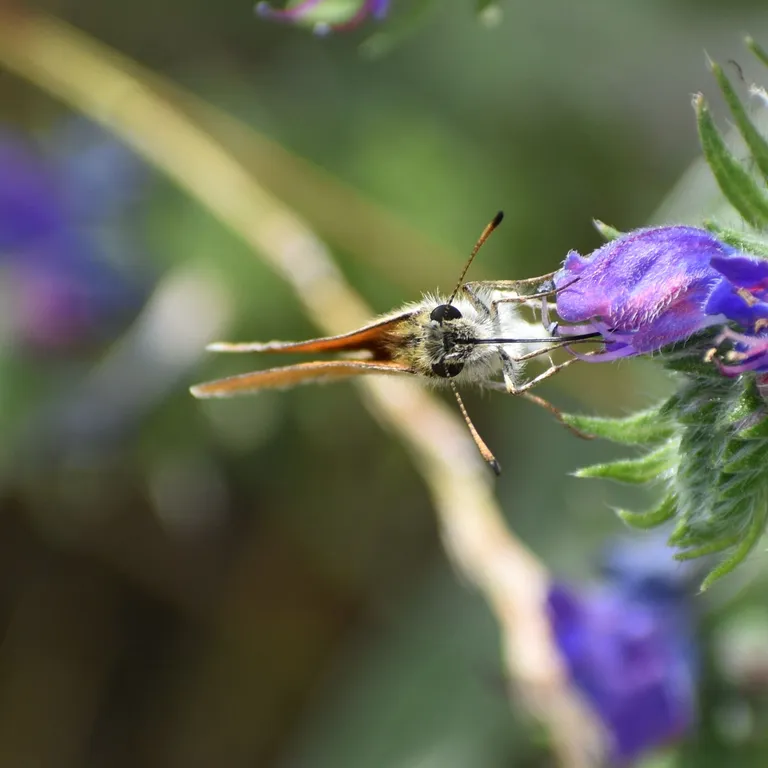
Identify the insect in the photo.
Thymelicus lineola
